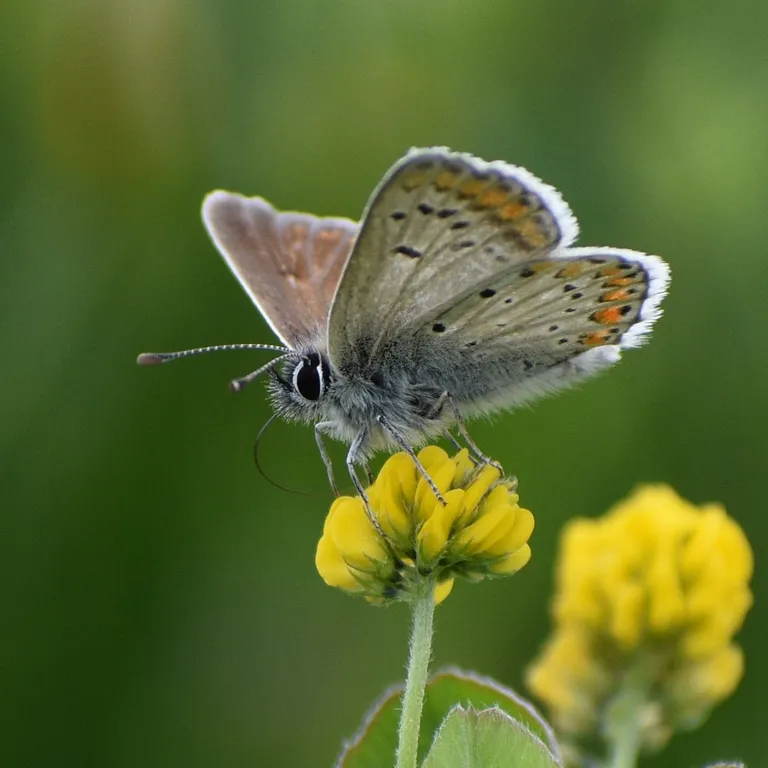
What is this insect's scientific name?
Aricia agestis/artaxerxes
